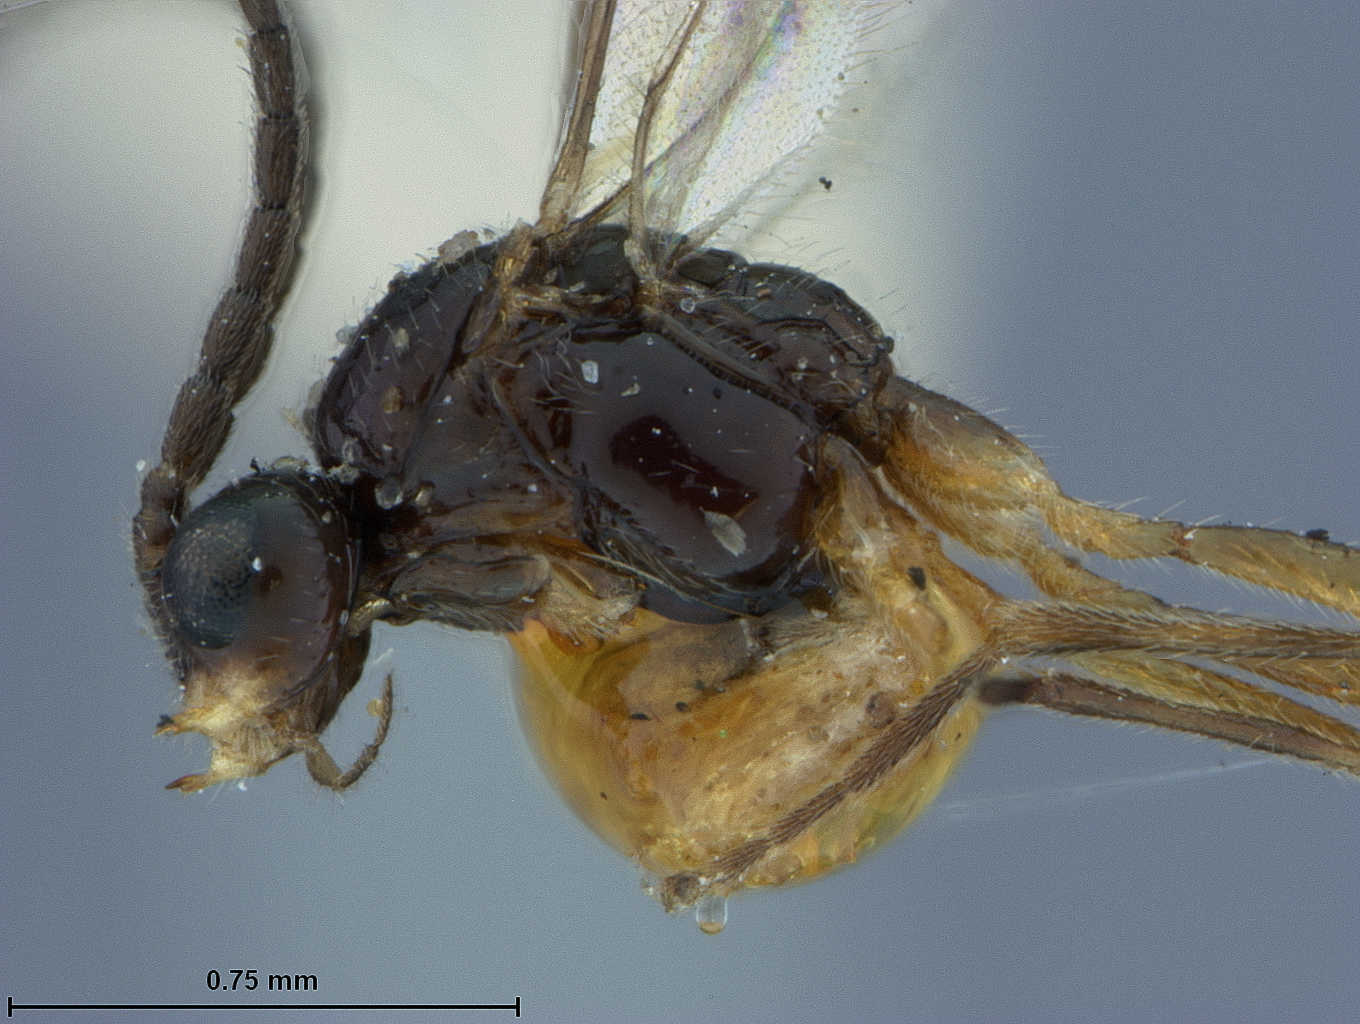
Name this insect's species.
Aphidius montanus
